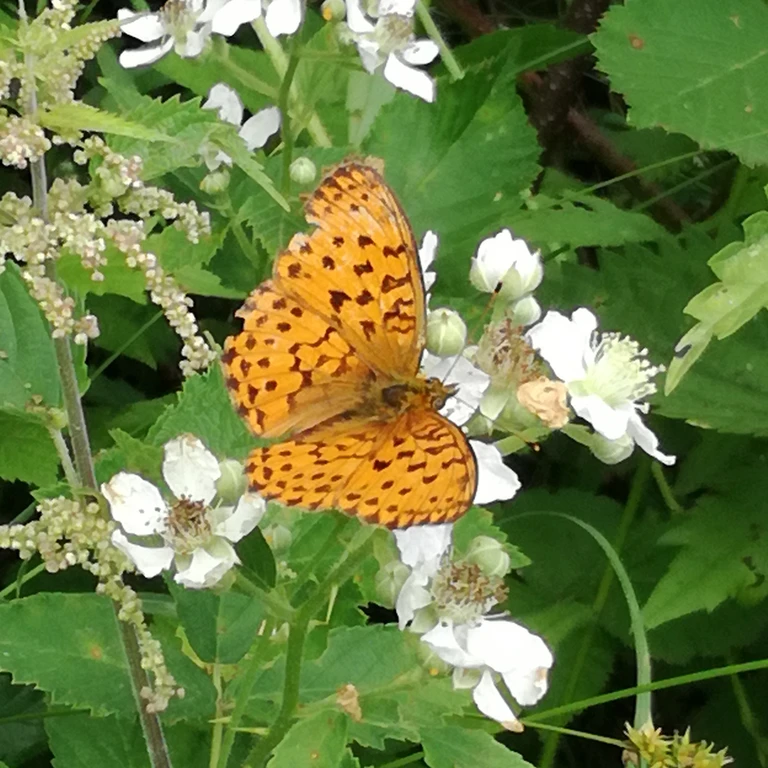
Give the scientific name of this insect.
Brenthis daphne
